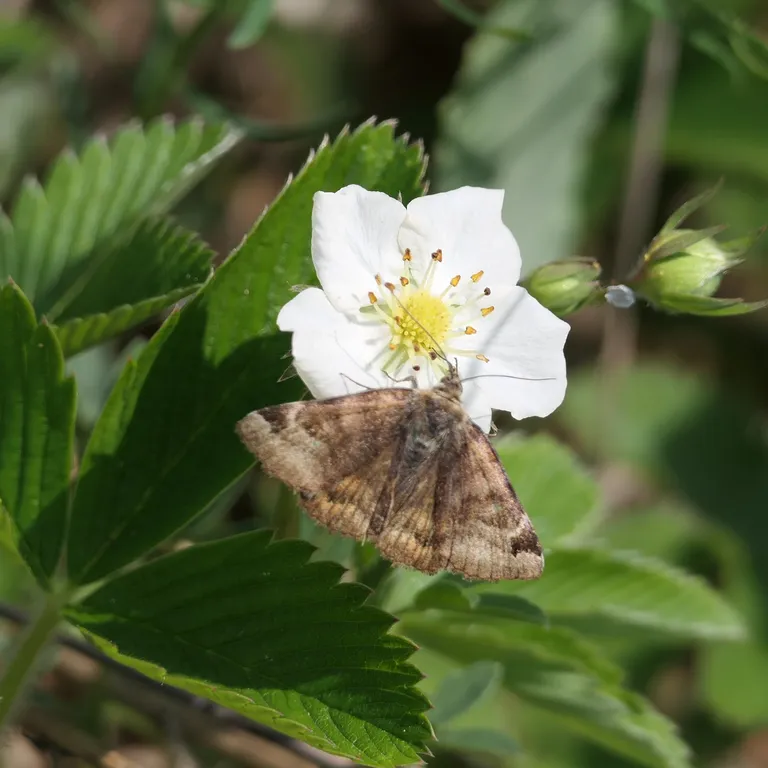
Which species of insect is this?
Euclidia glyphica
